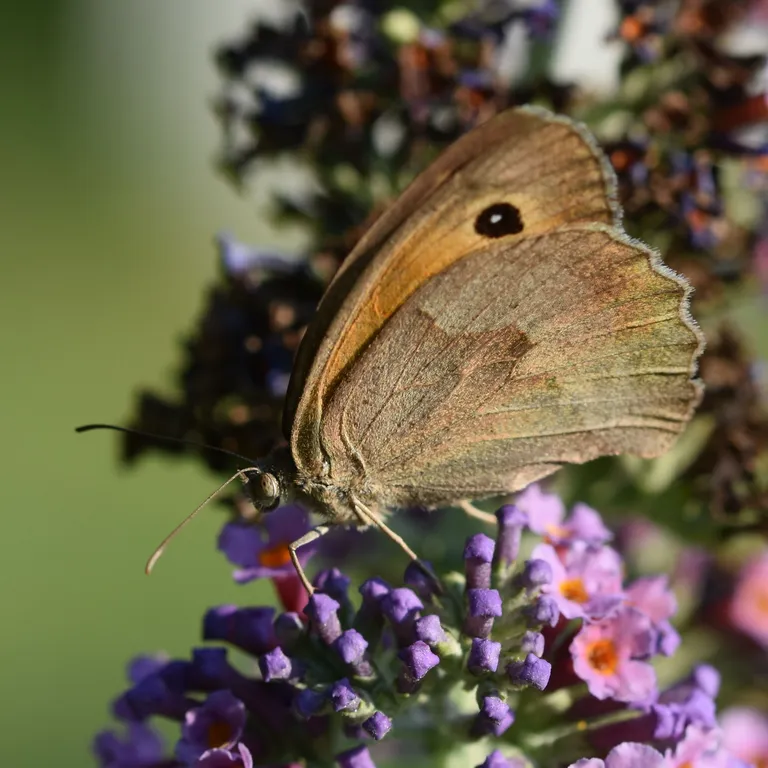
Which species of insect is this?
Maniola jurtina
